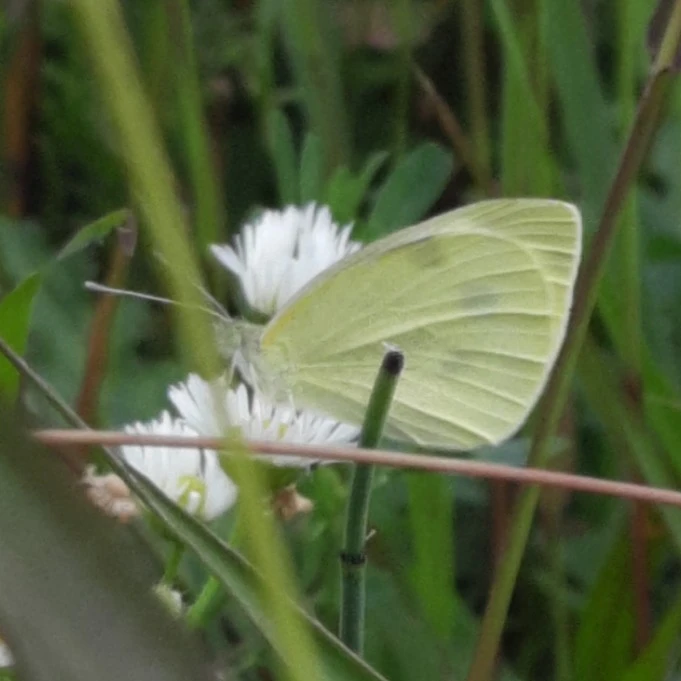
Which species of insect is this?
Pieris brassicae
